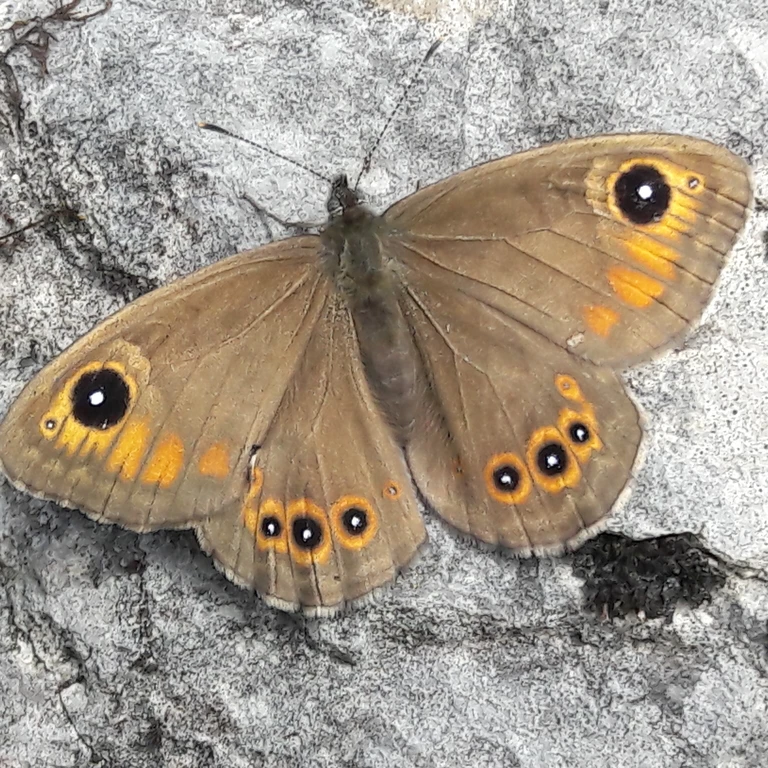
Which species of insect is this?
Lasiommata maera (also Pararge maera)
